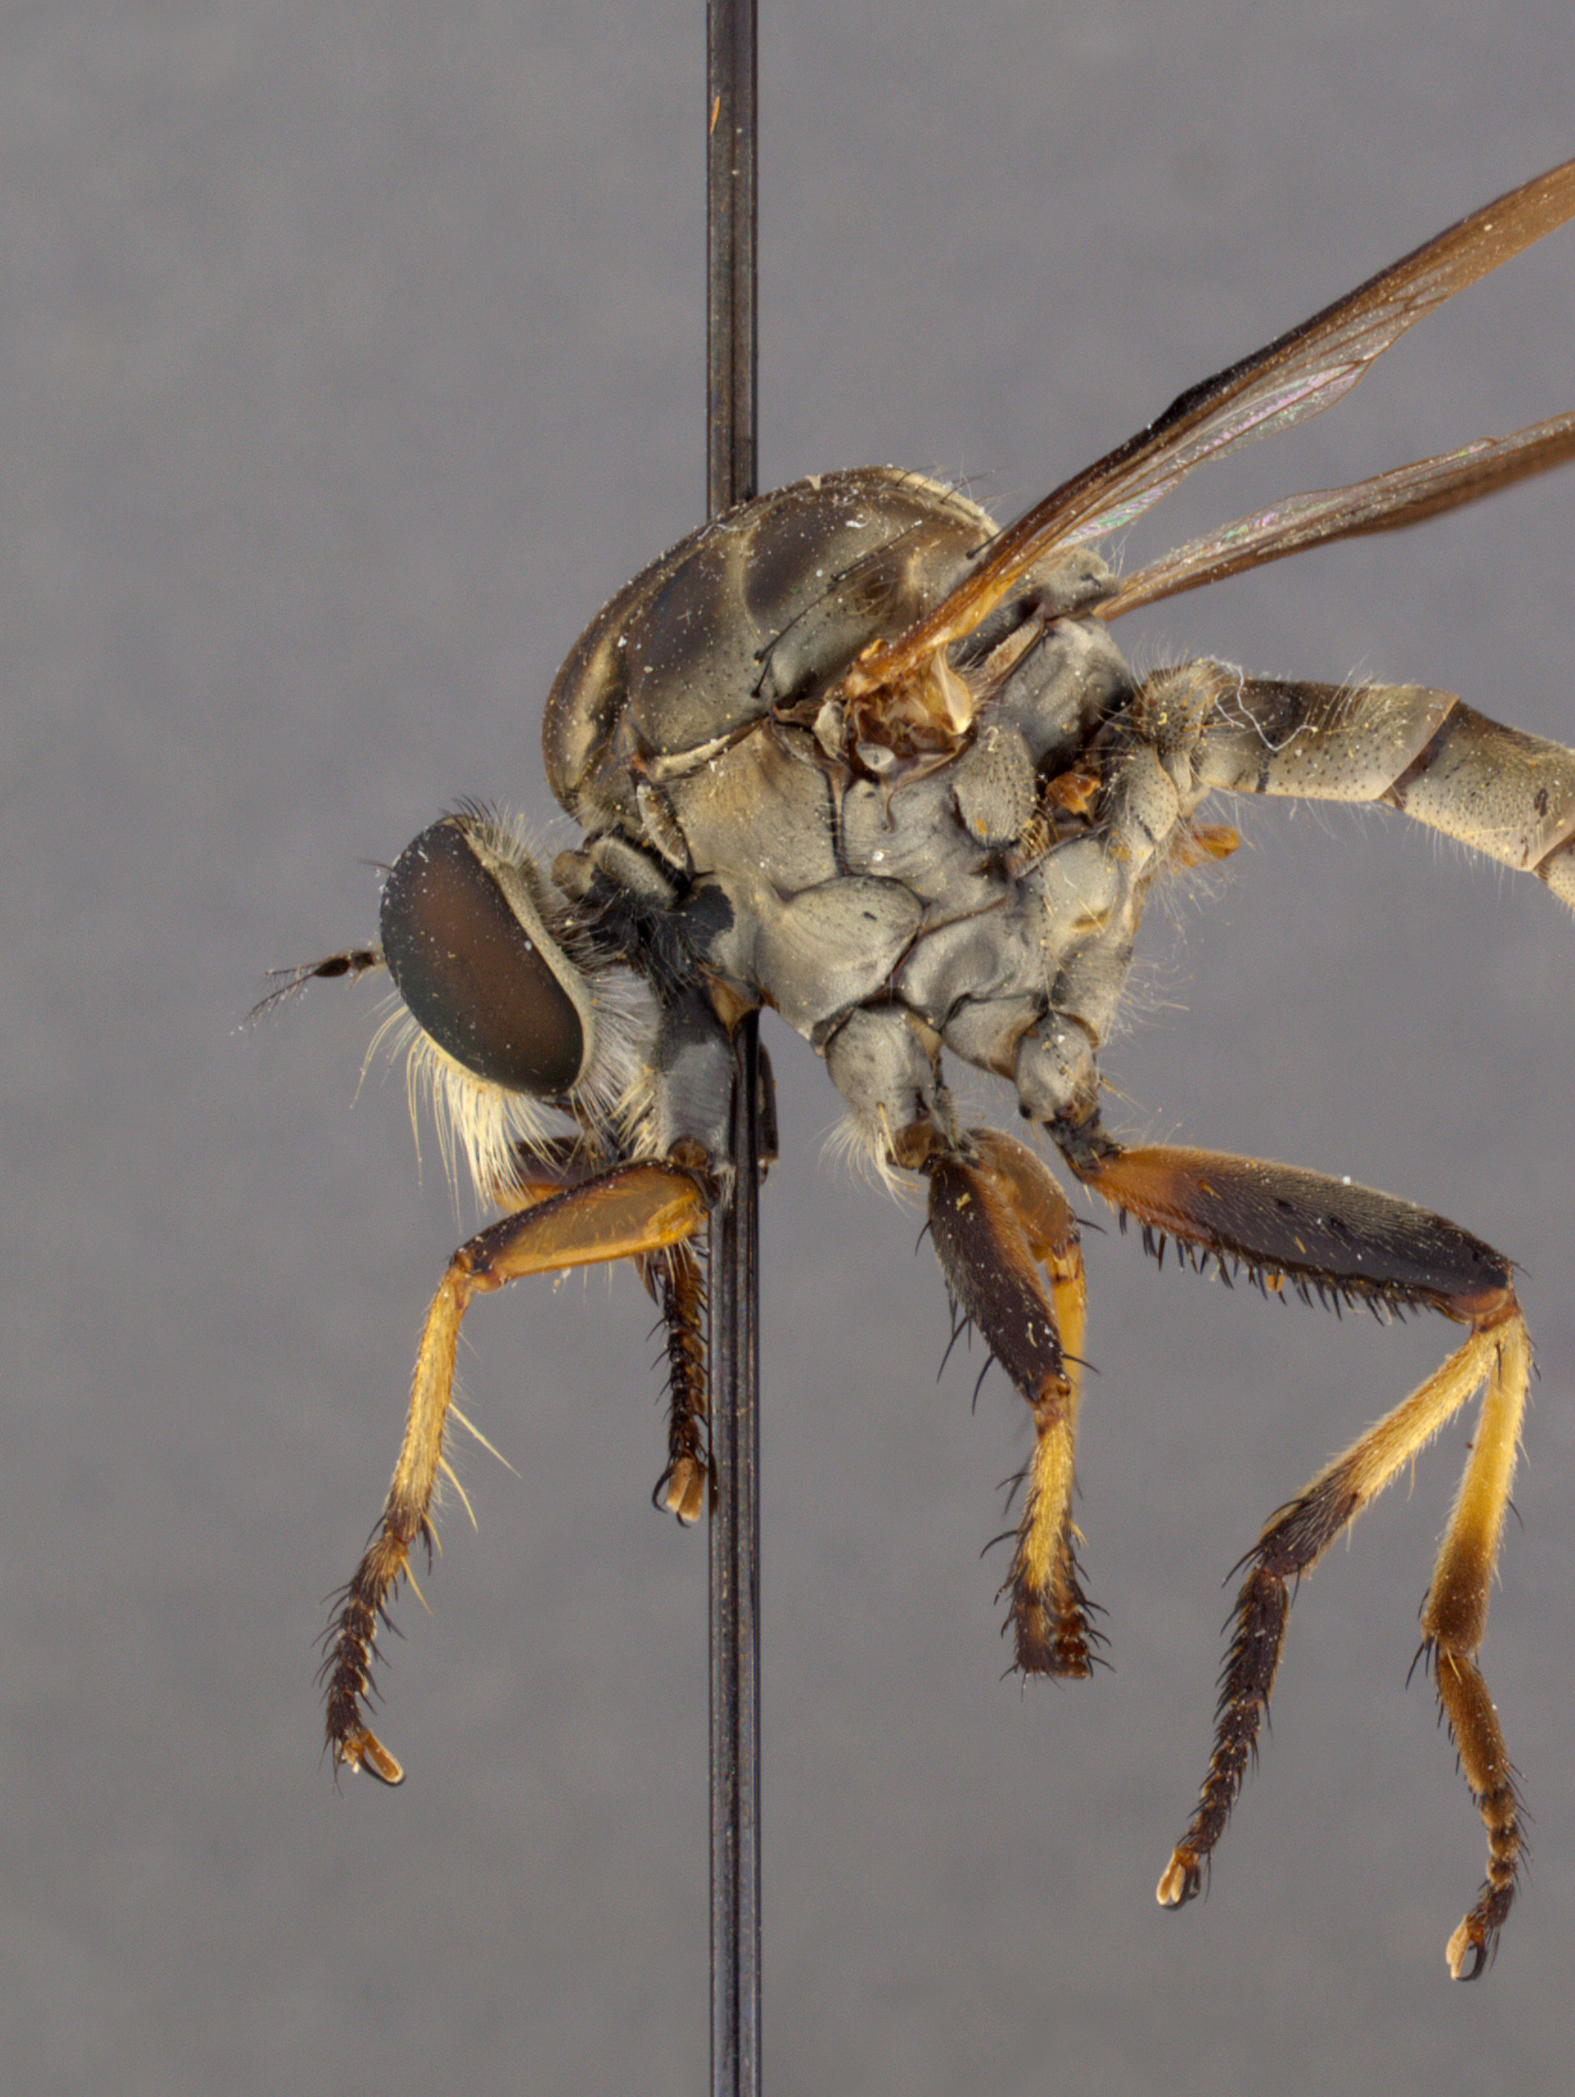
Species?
Ommatius texanus
